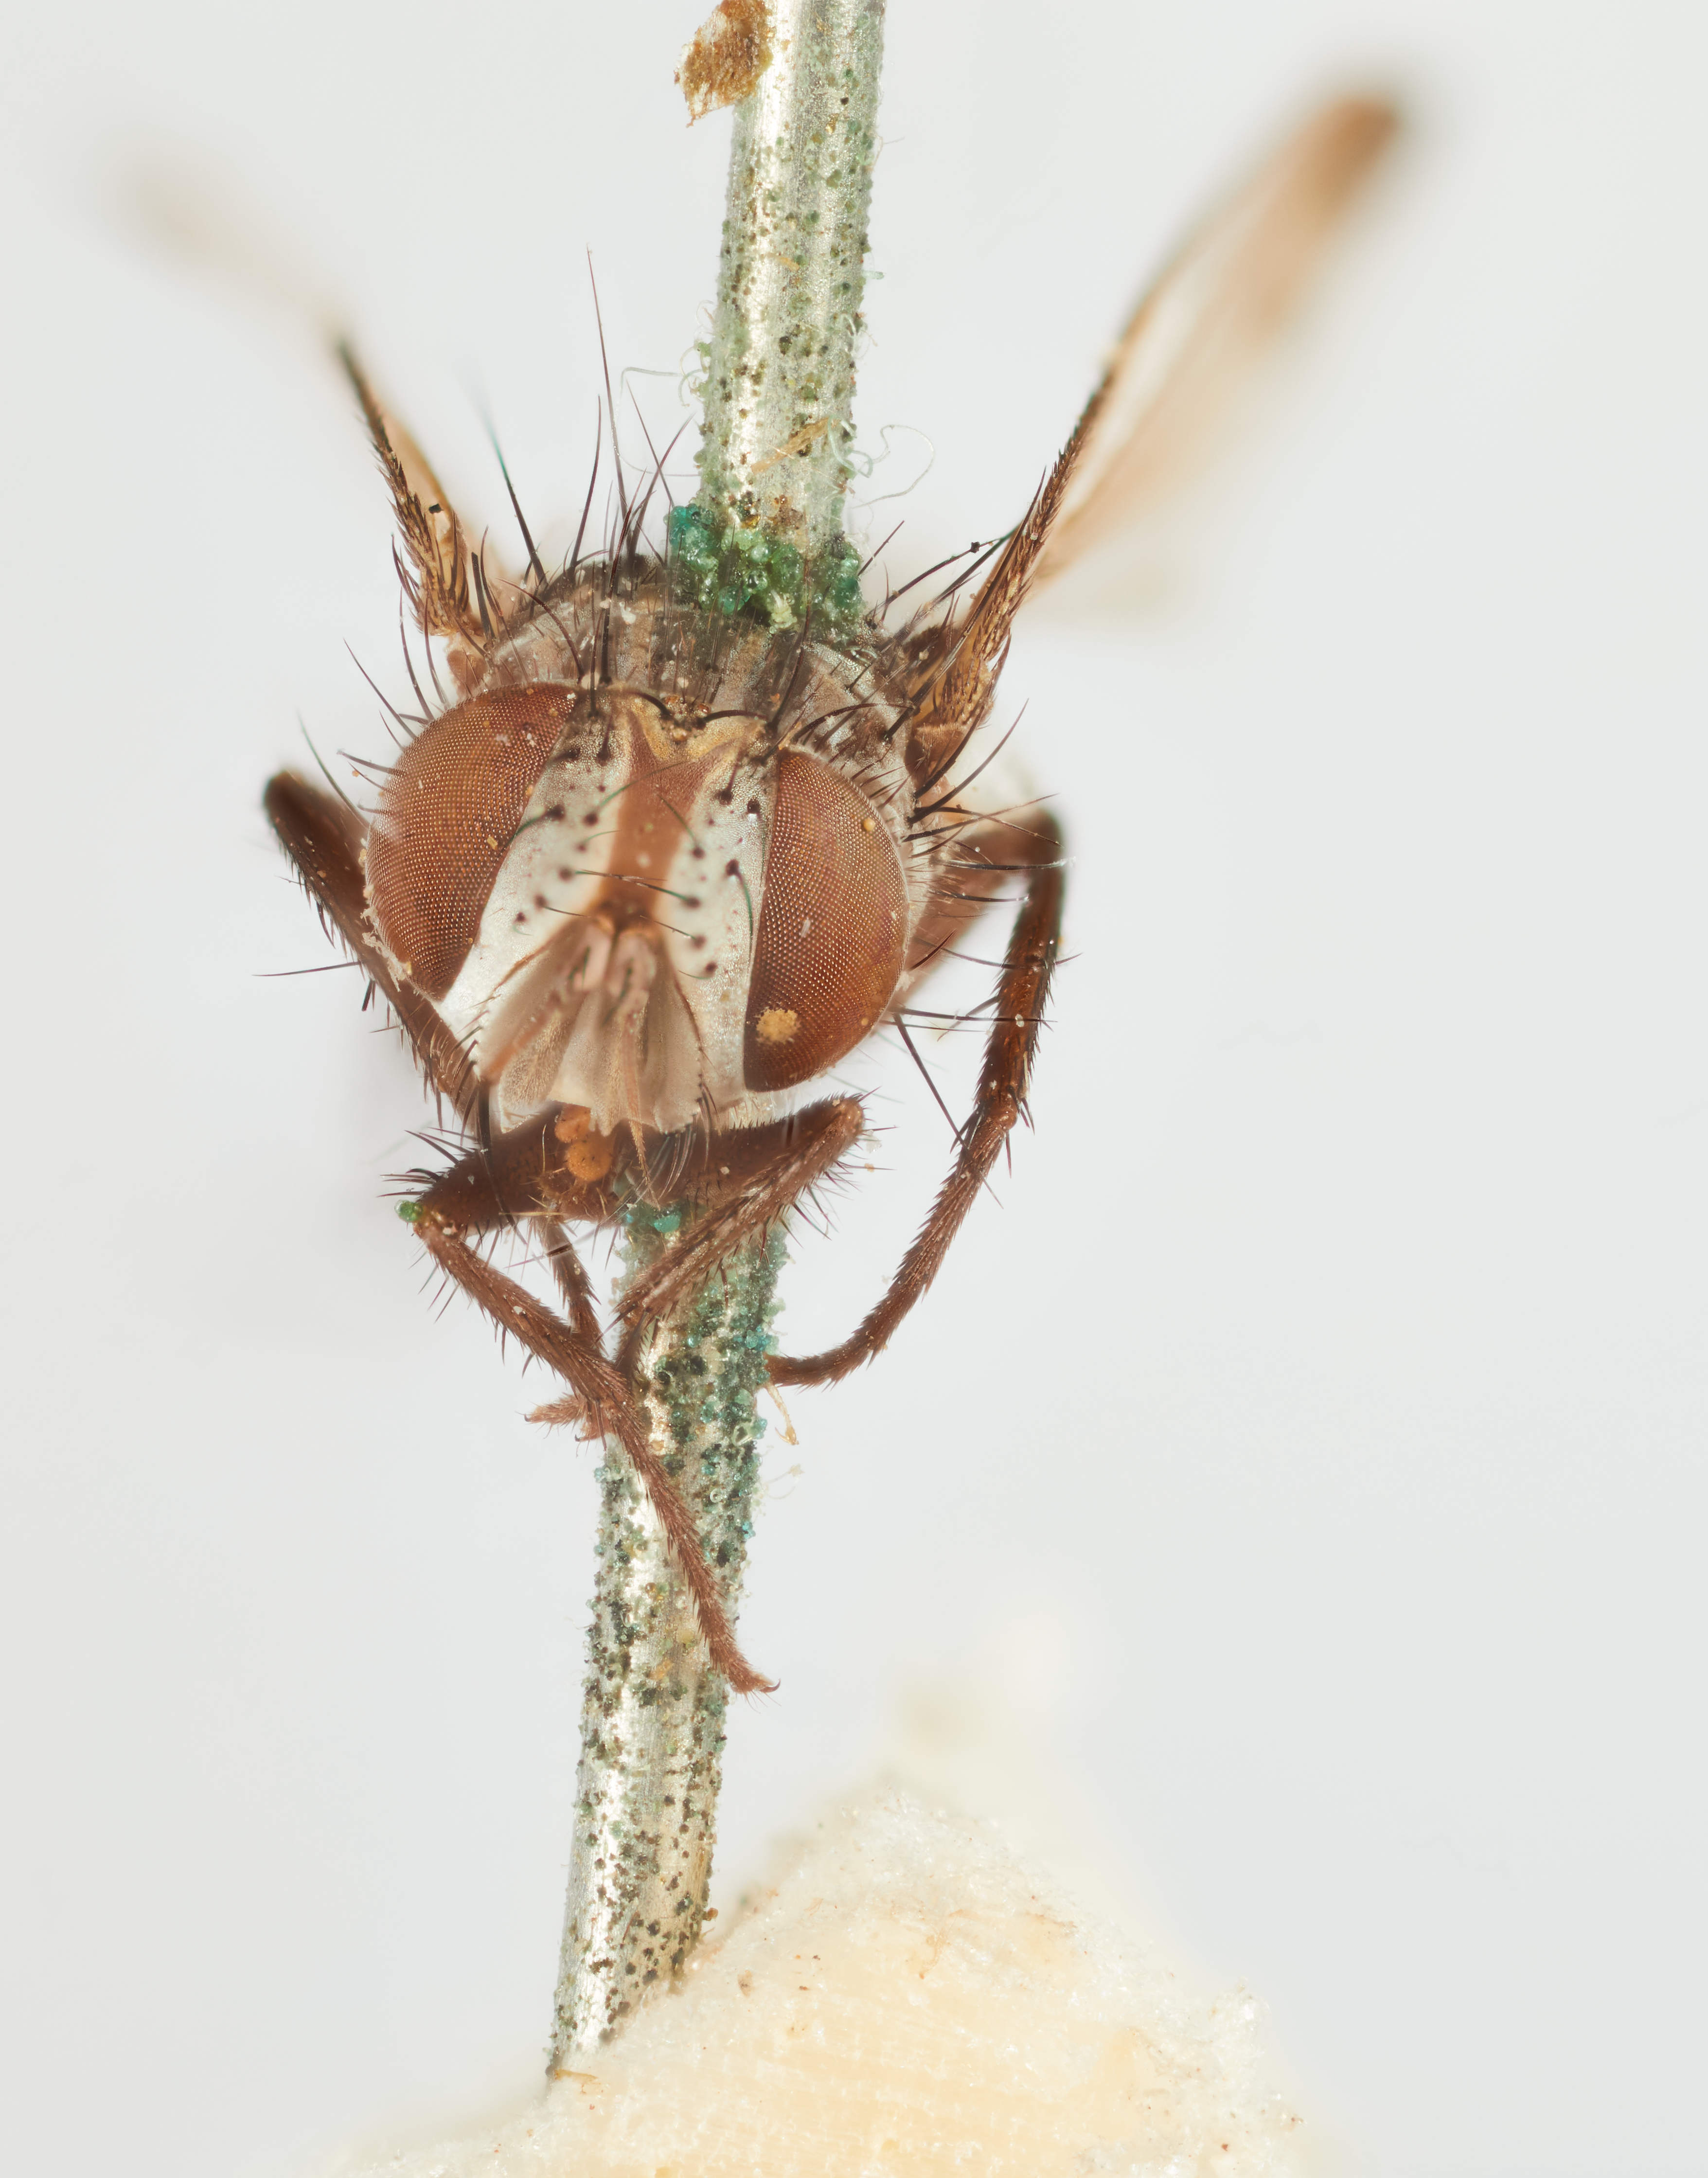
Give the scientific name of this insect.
Plaxactia facialis
